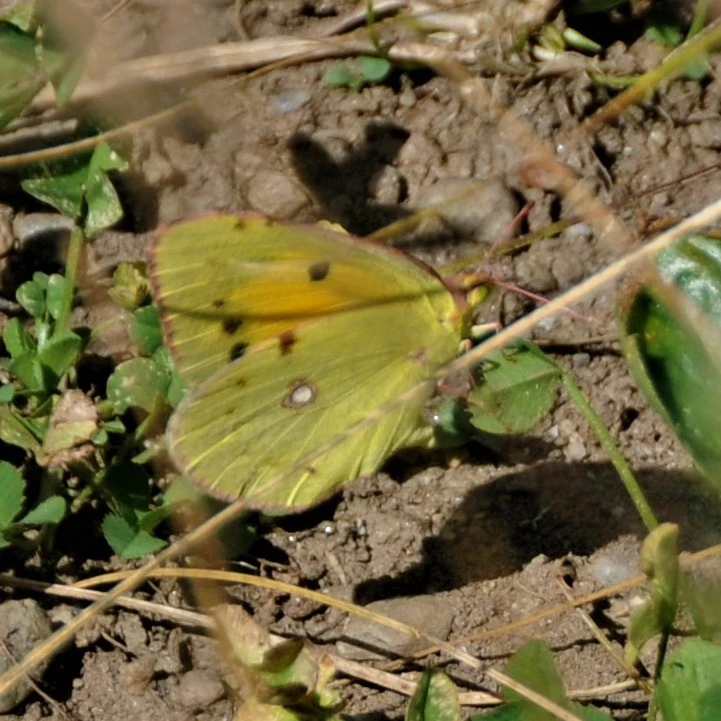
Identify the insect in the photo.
Colias croceus
